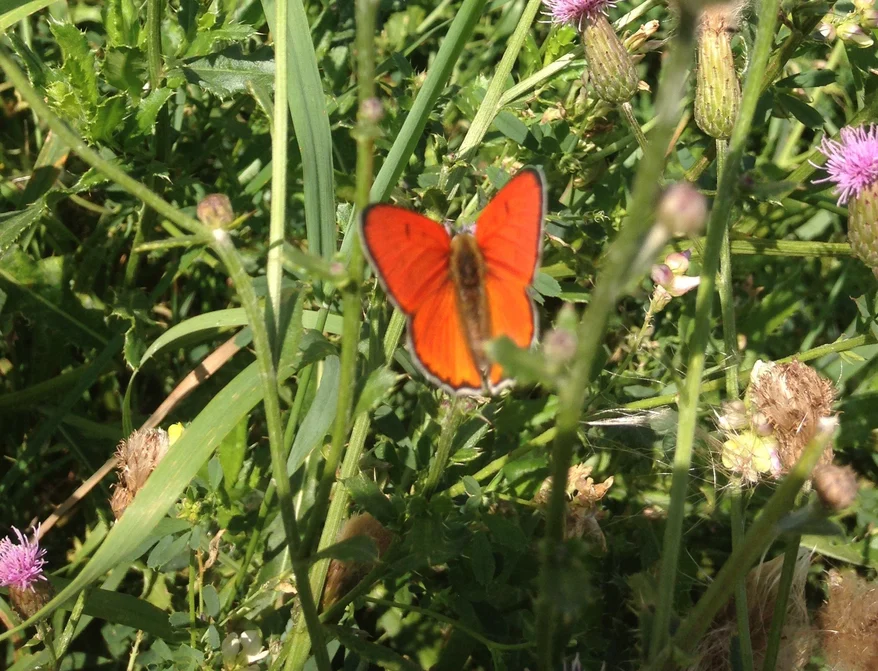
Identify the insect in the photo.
Lycaena dispar
